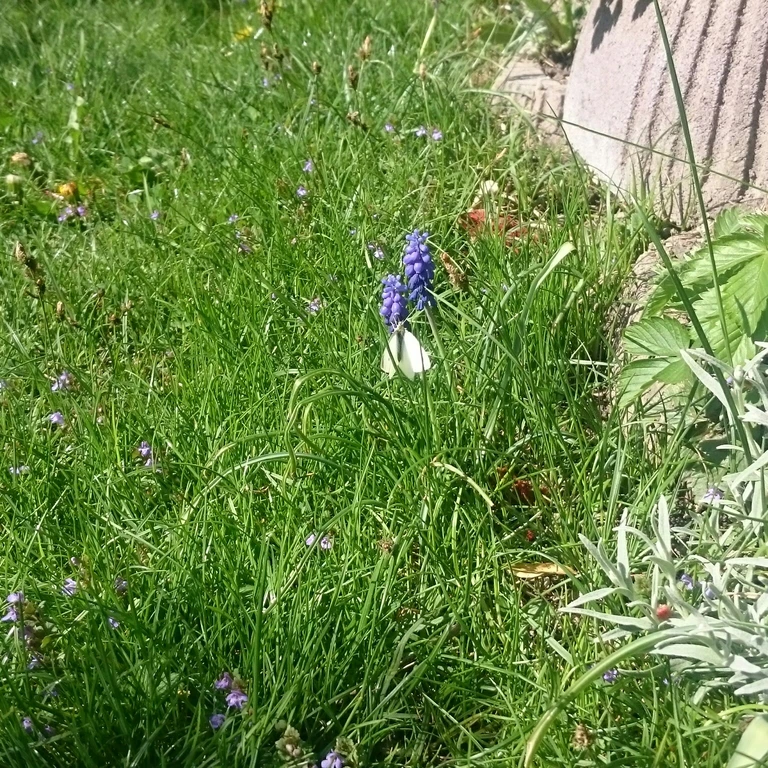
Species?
Pieris rapae
